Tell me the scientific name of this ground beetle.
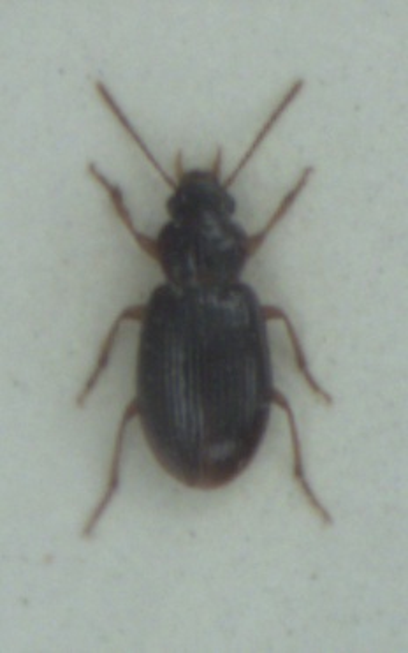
Bradycellus sharpi
